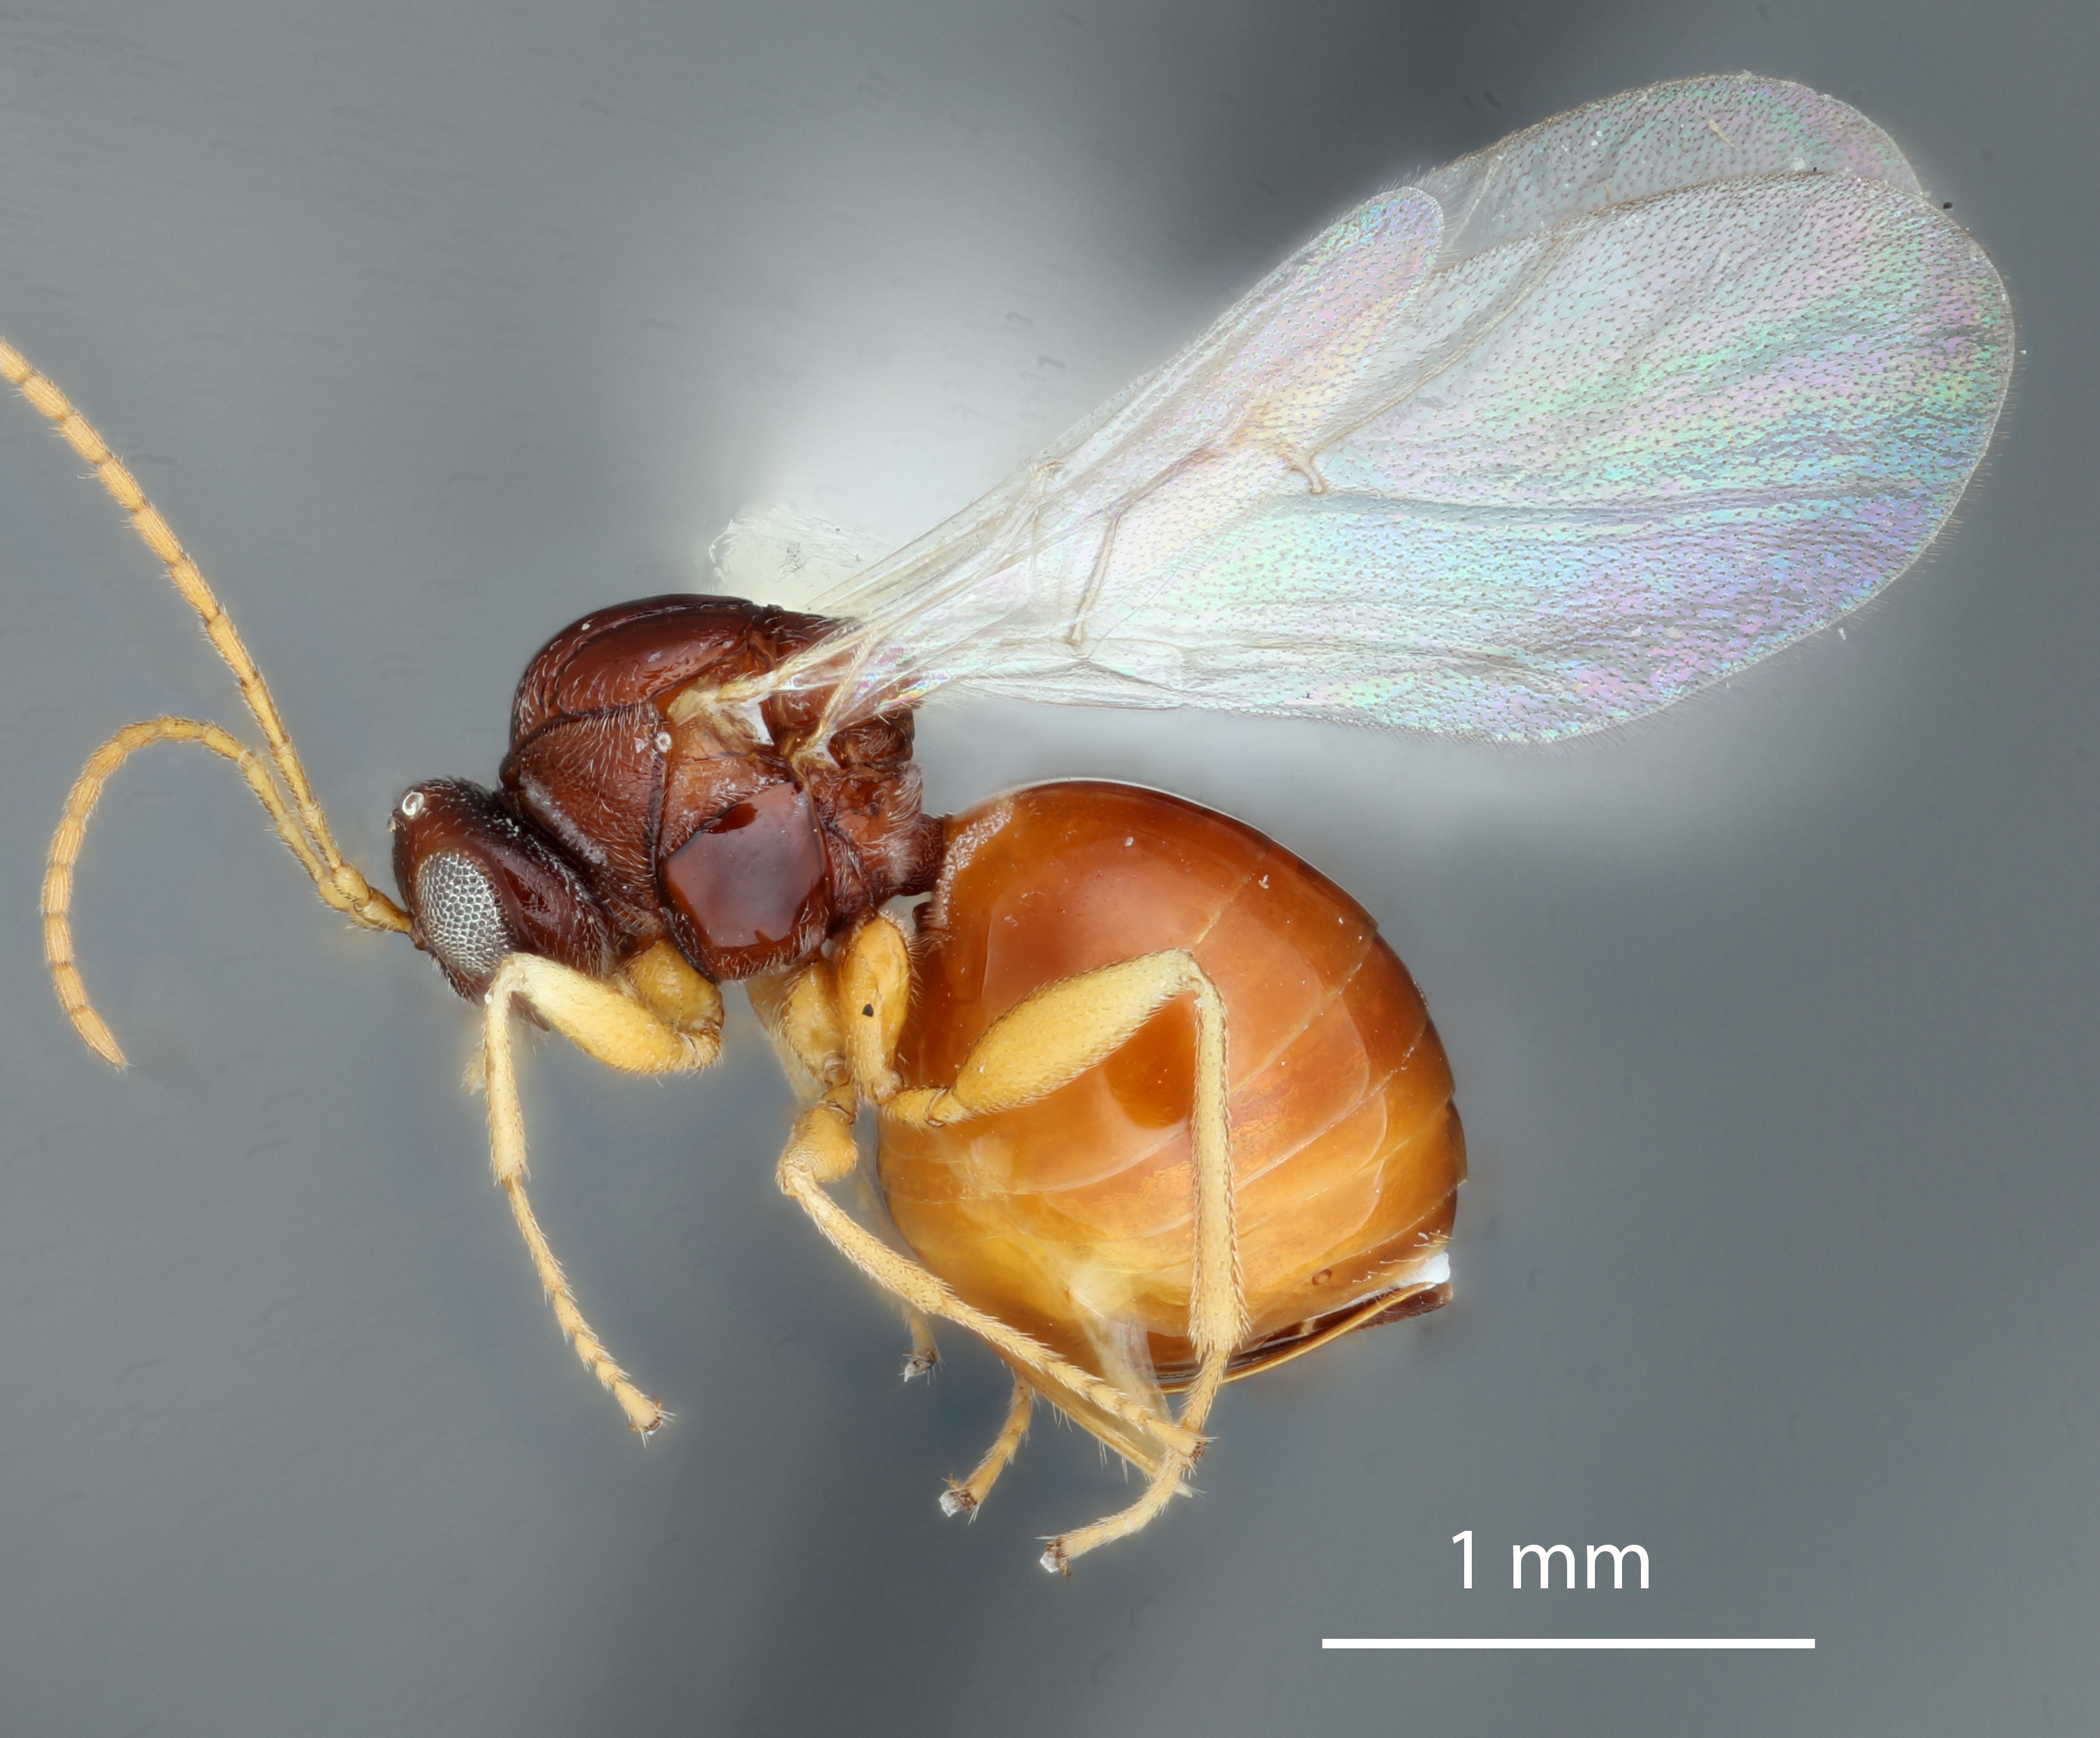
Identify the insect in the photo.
Dryocosmus rileypokei
